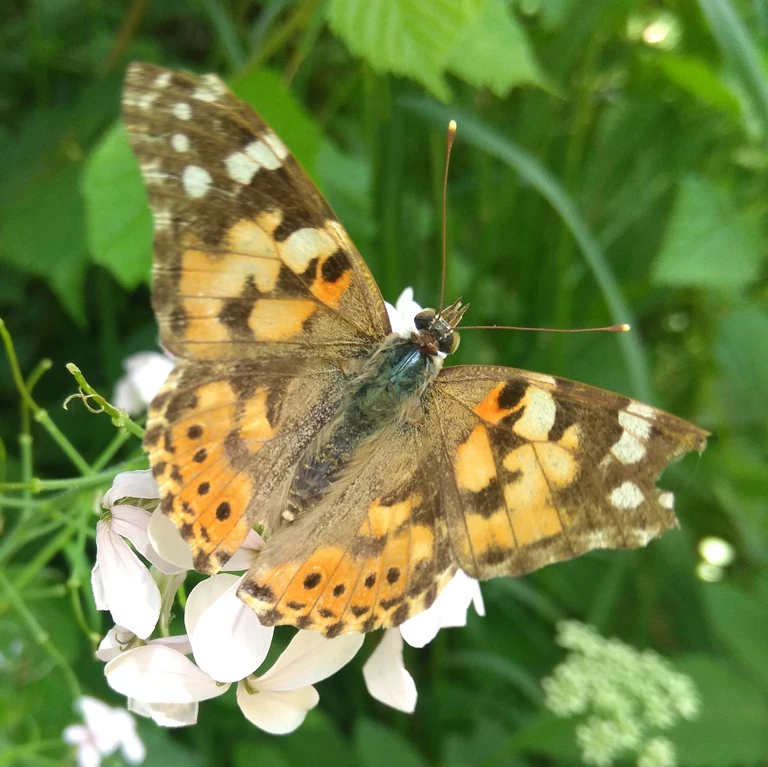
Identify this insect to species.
Vanessa cardui
